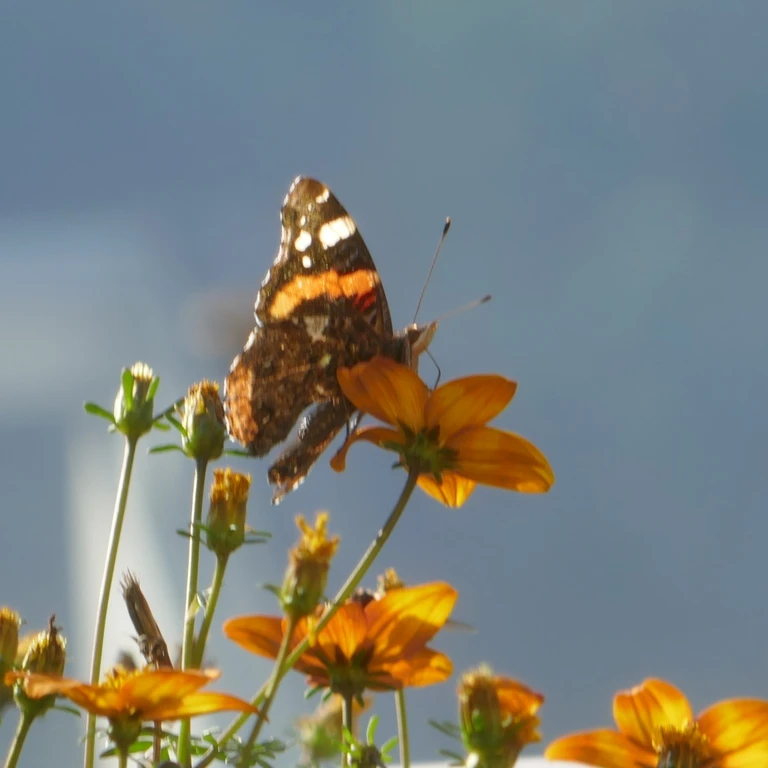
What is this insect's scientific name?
Vanessa atalanta
